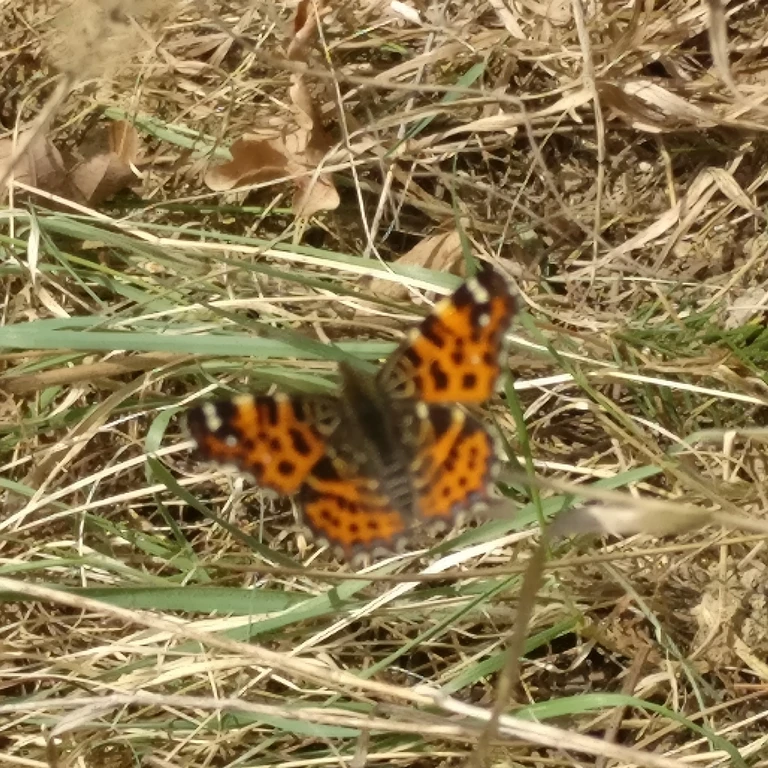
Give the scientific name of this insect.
Araschnia levana
